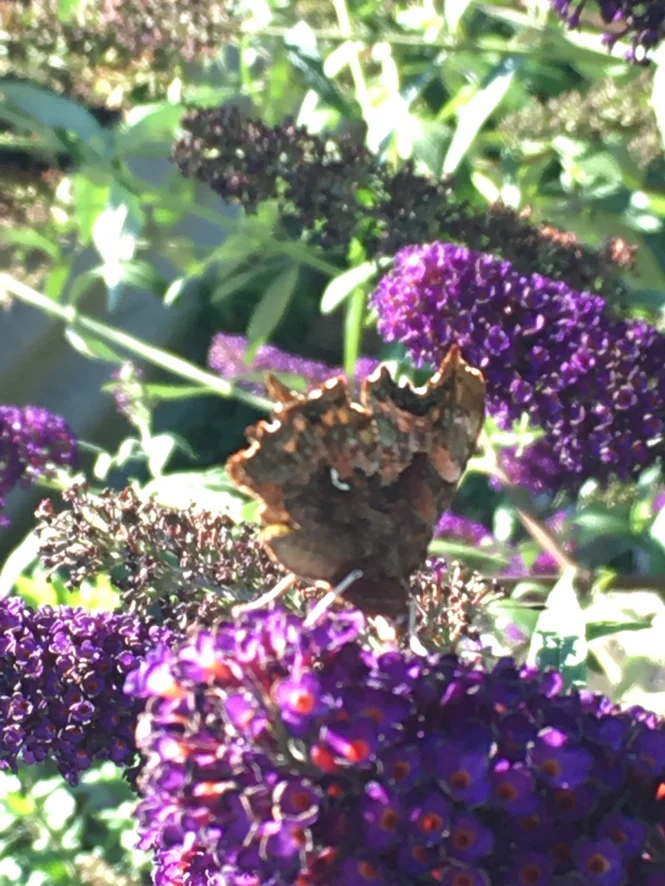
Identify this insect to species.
Polygonia c-album
